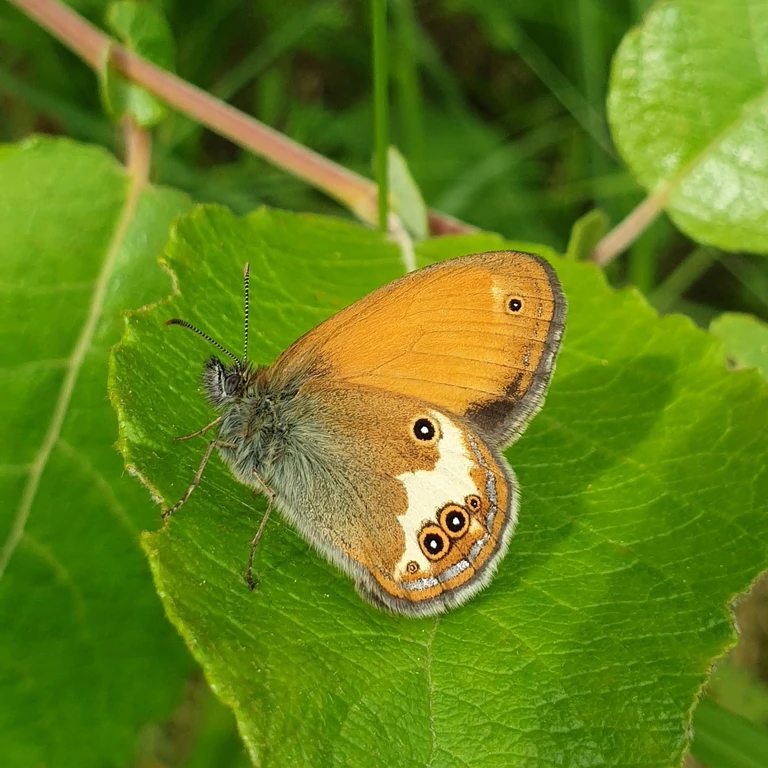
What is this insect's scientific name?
Coenonympha arcania
